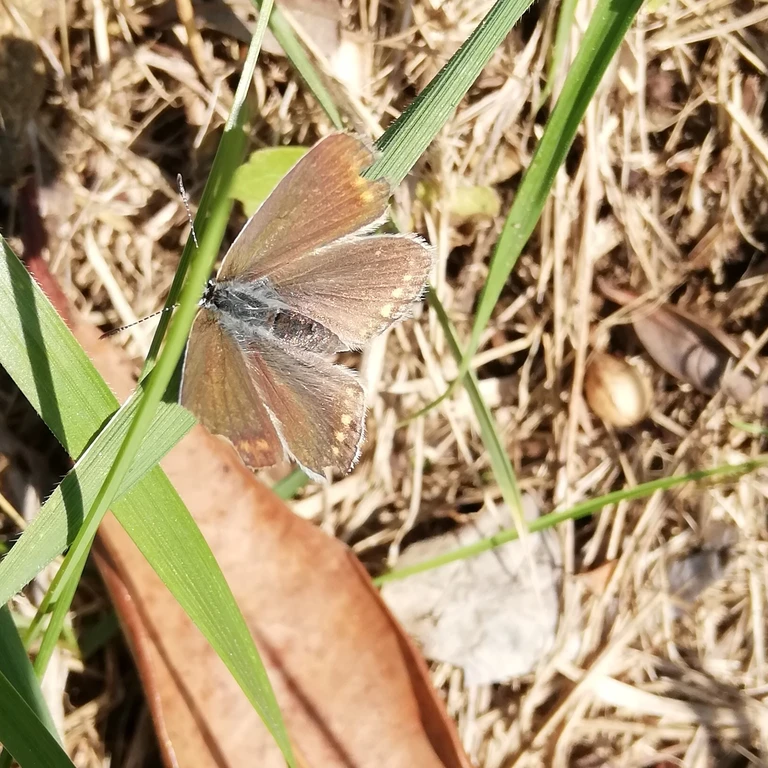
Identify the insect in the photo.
Polyommatus icarus
